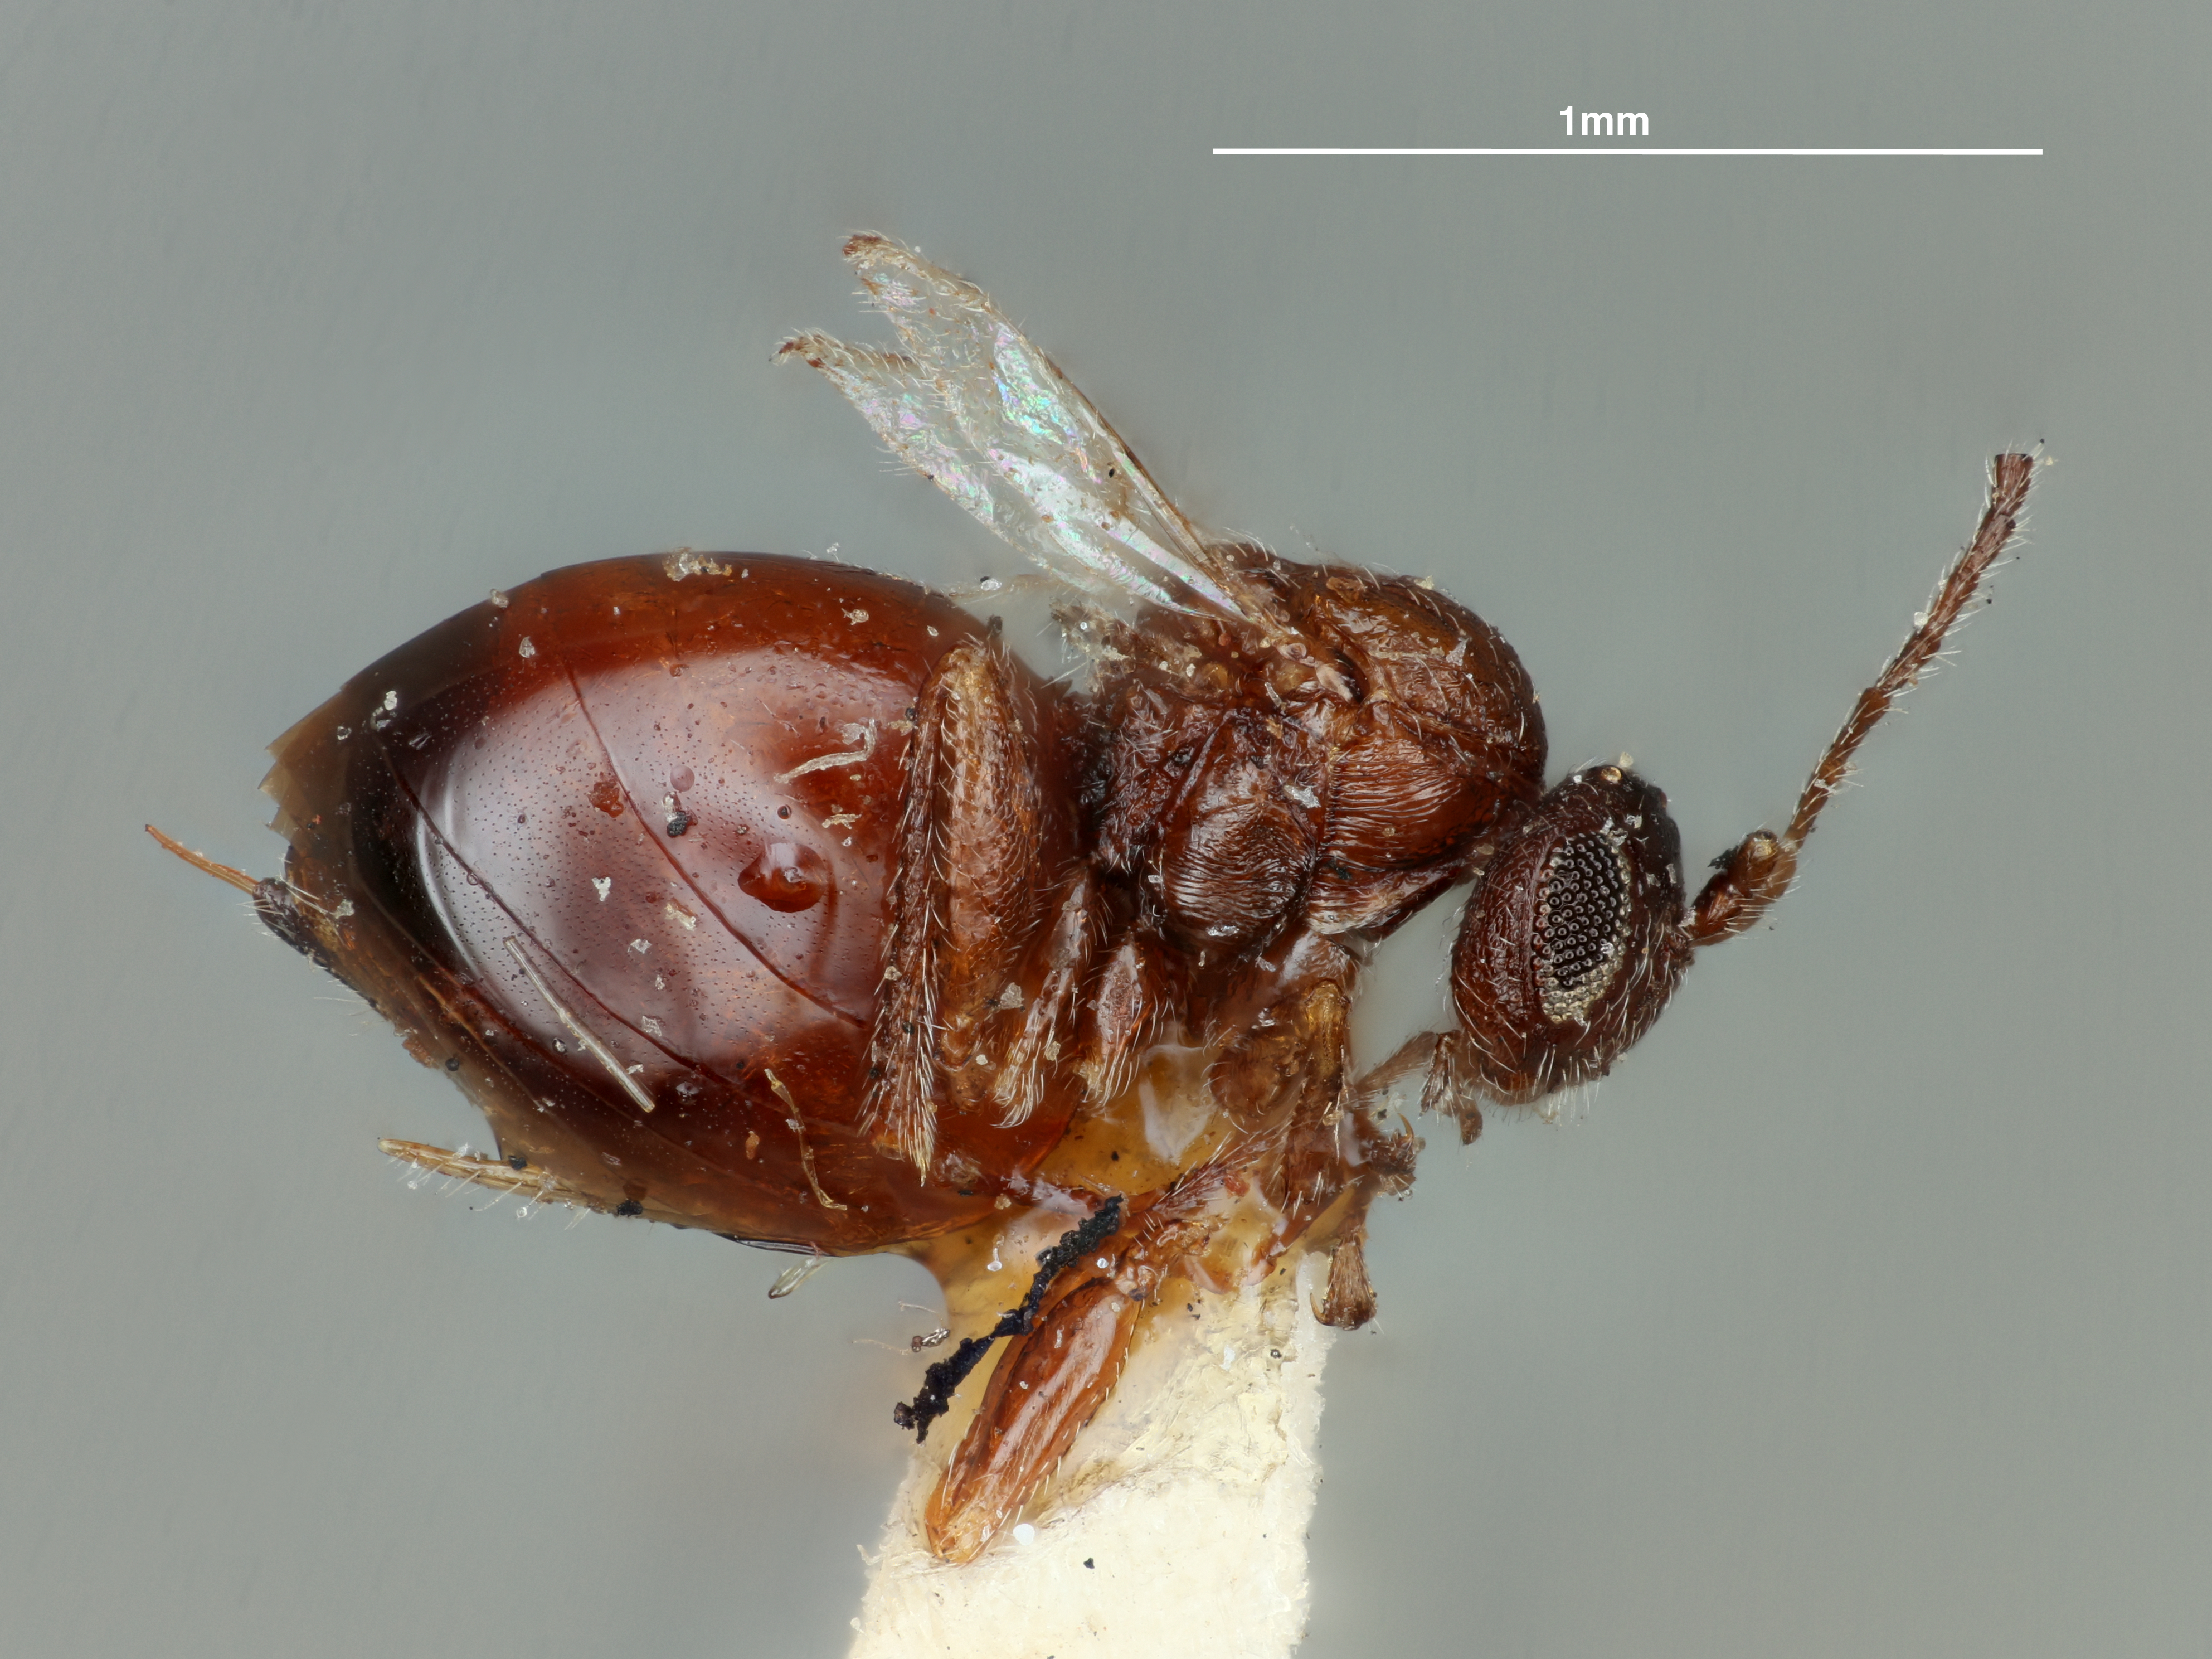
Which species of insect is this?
Philonix californica
